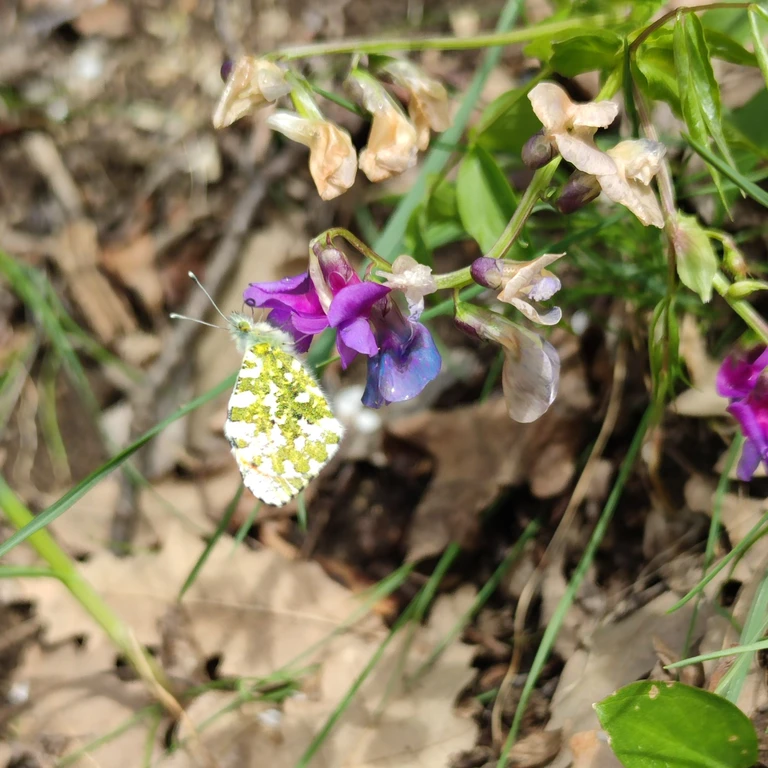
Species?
Anthocharis cardamines
